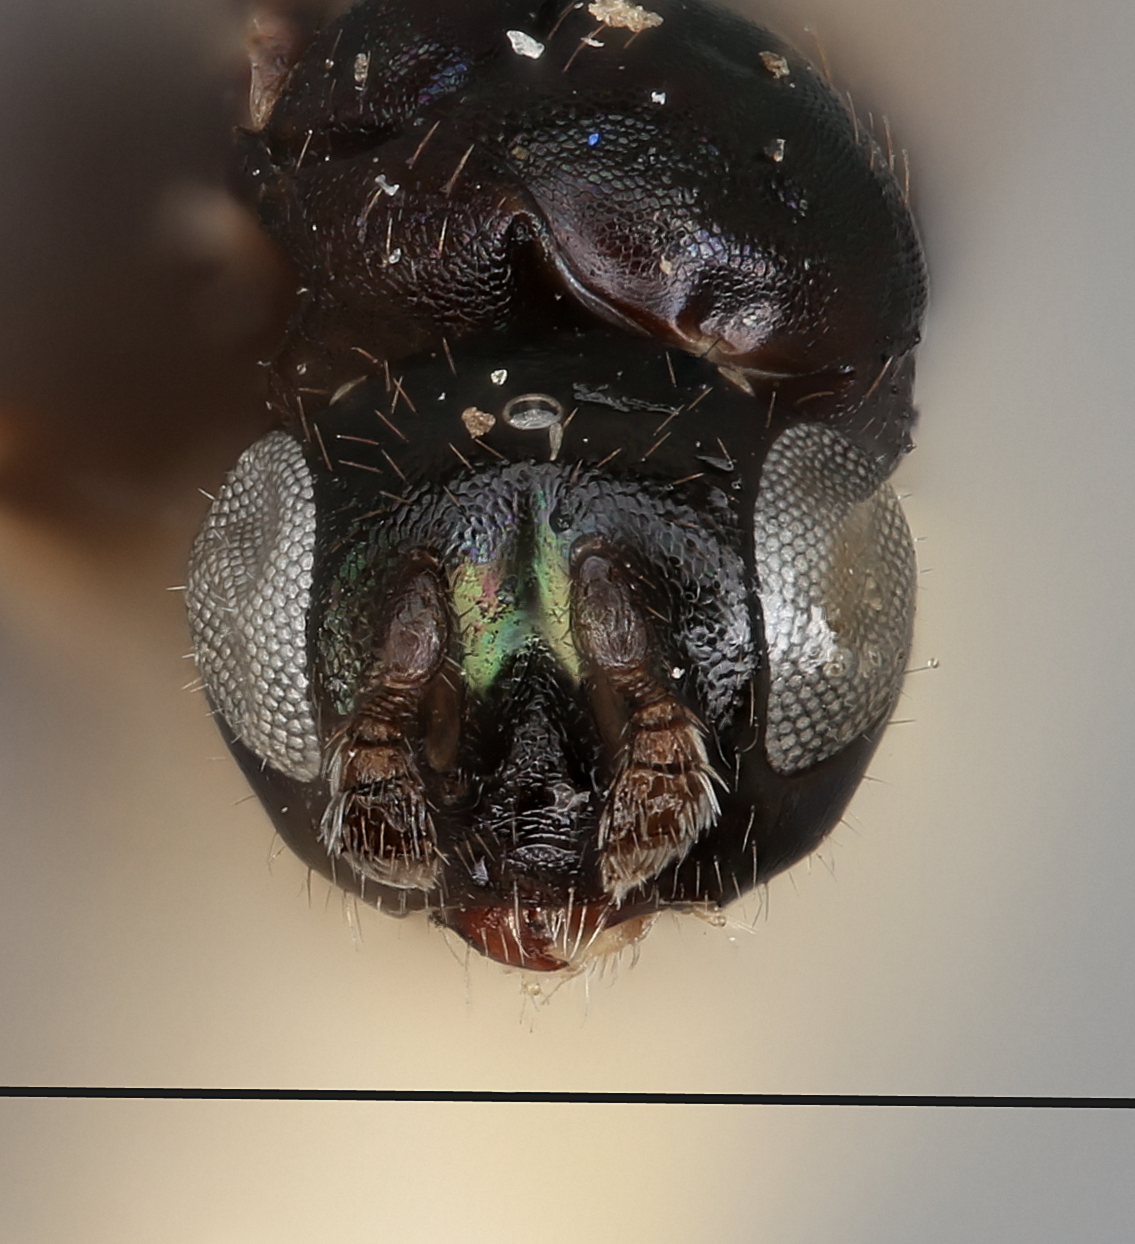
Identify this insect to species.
Rhicnopeltella eucalypti
